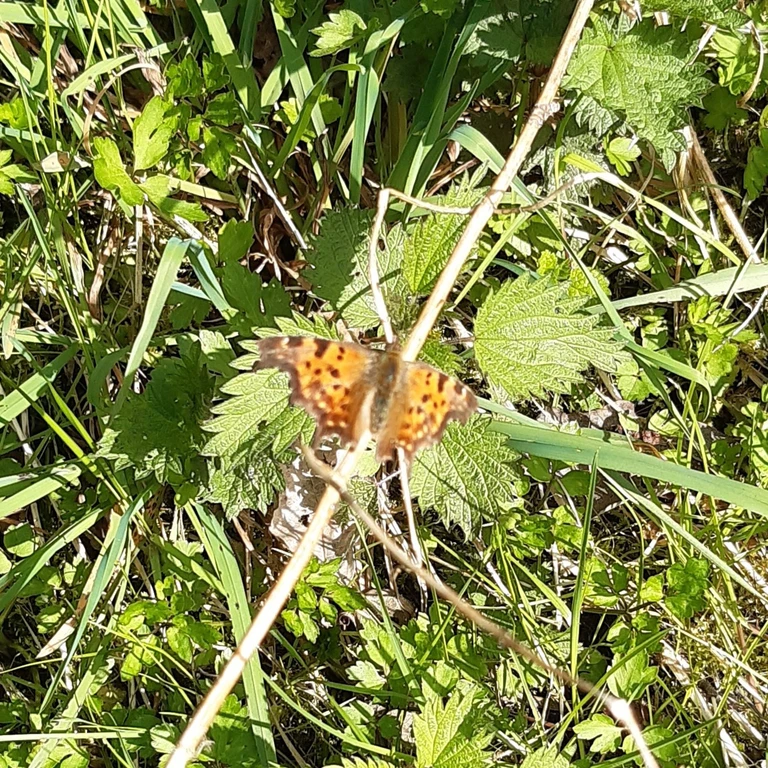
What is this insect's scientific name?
Polygonia c-album
